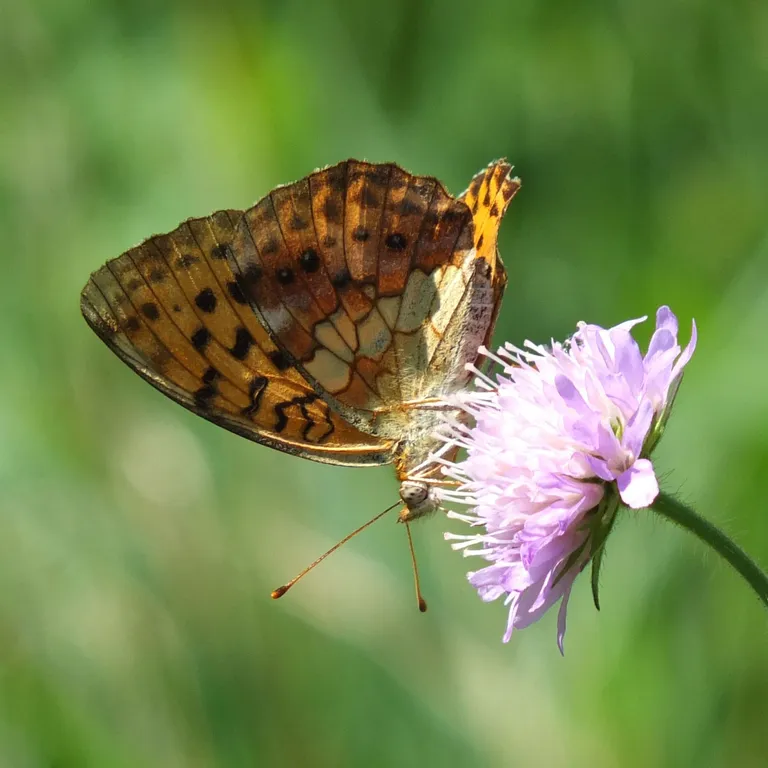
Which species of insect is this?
Brenthis daphne
